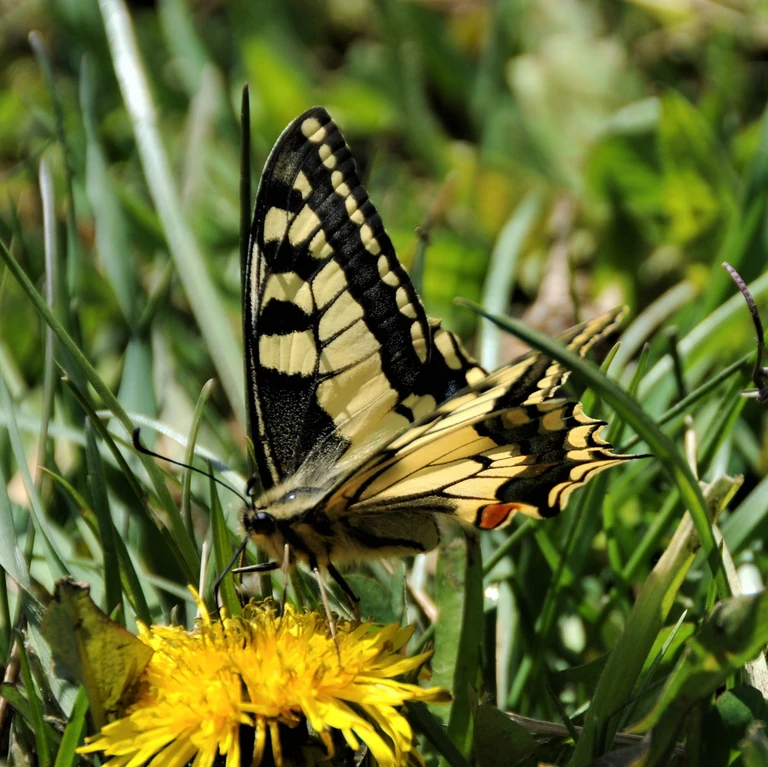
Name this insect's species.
Papilio machaon
